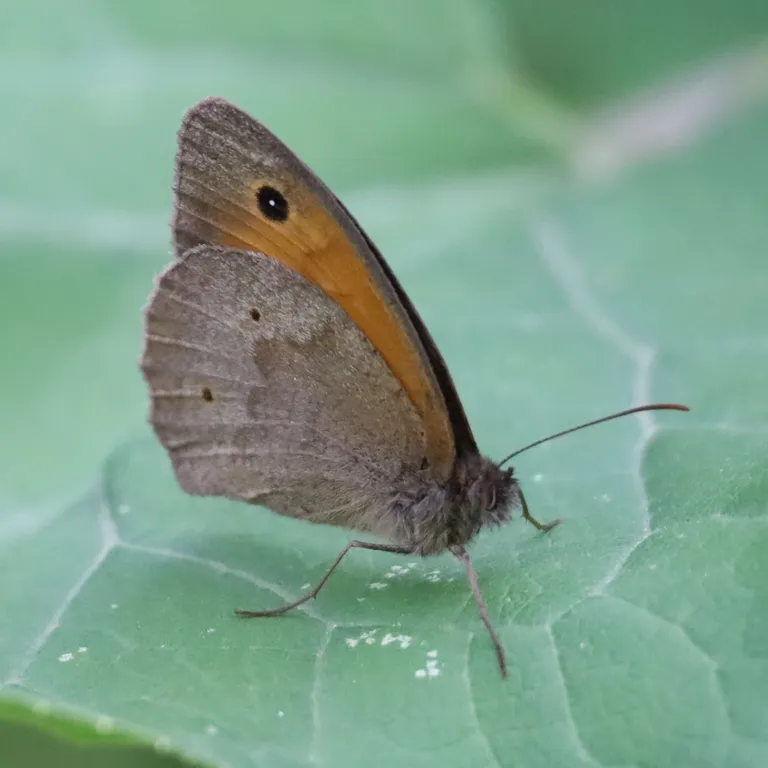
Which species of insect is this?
Maniola jurtina
